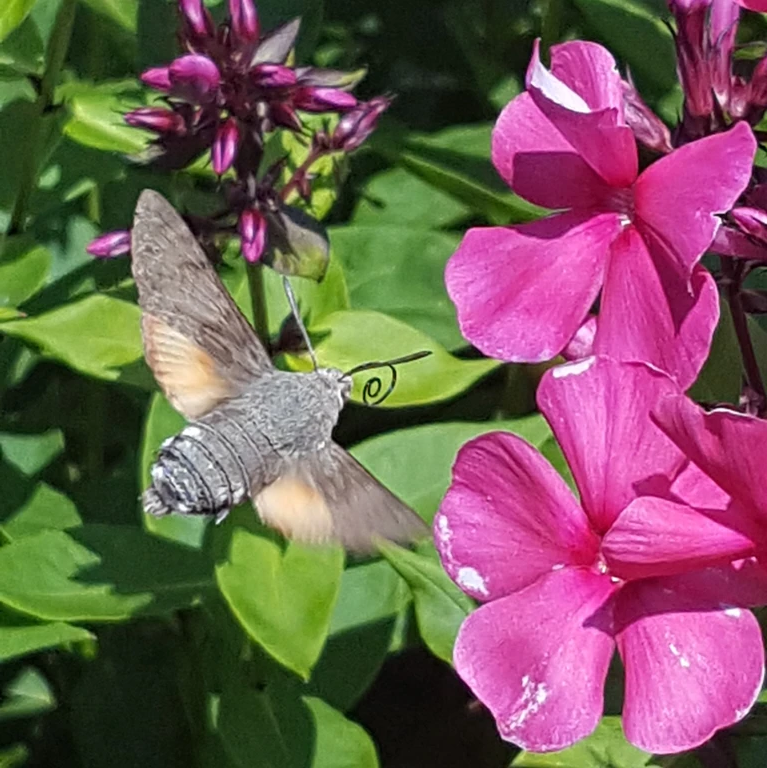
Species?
Macroglossum stellatarum
